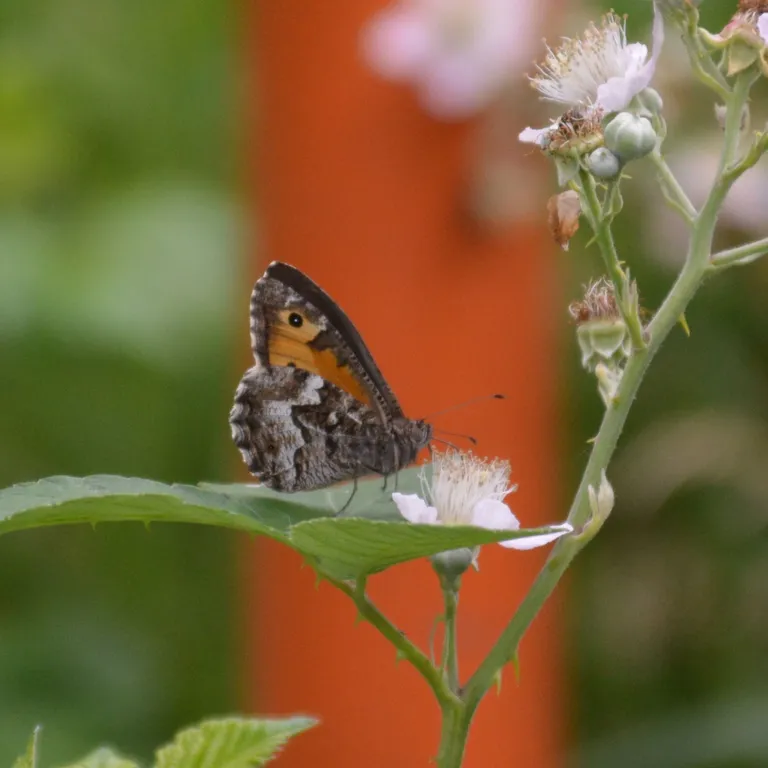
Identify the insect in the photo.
Hipparchia semele
